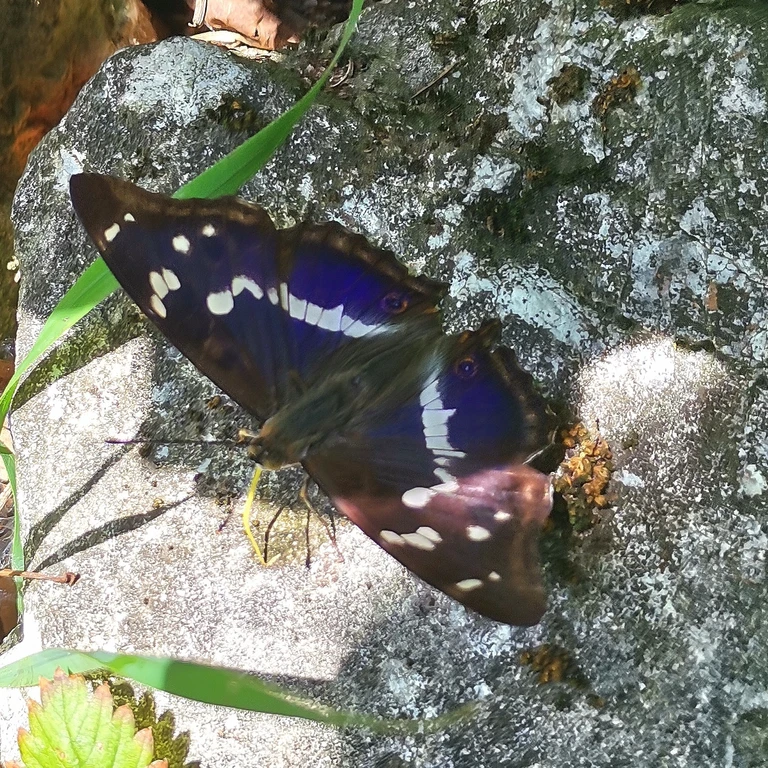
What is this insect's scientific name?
Apatura iris
